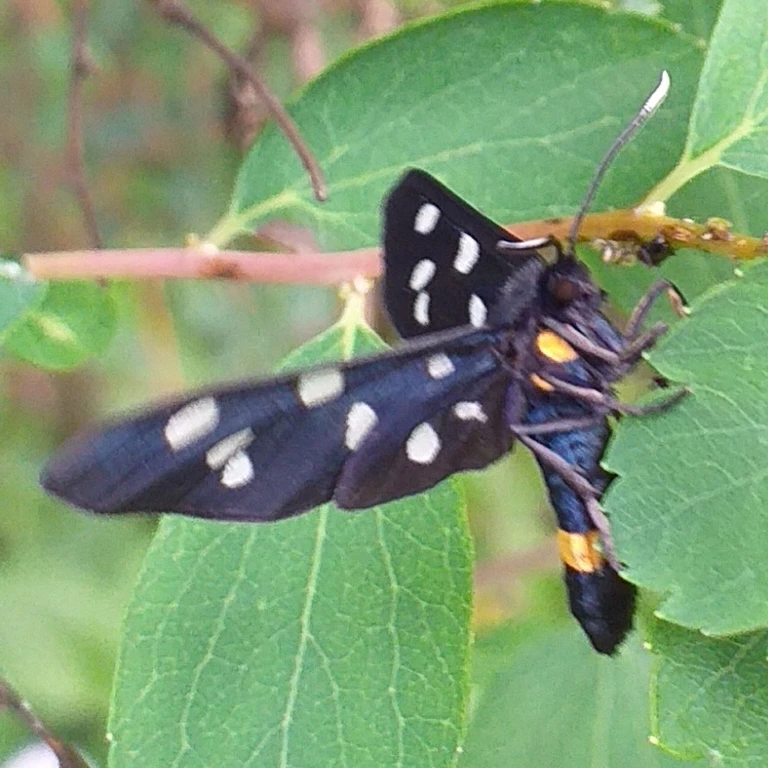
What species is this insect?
Amata phegea
